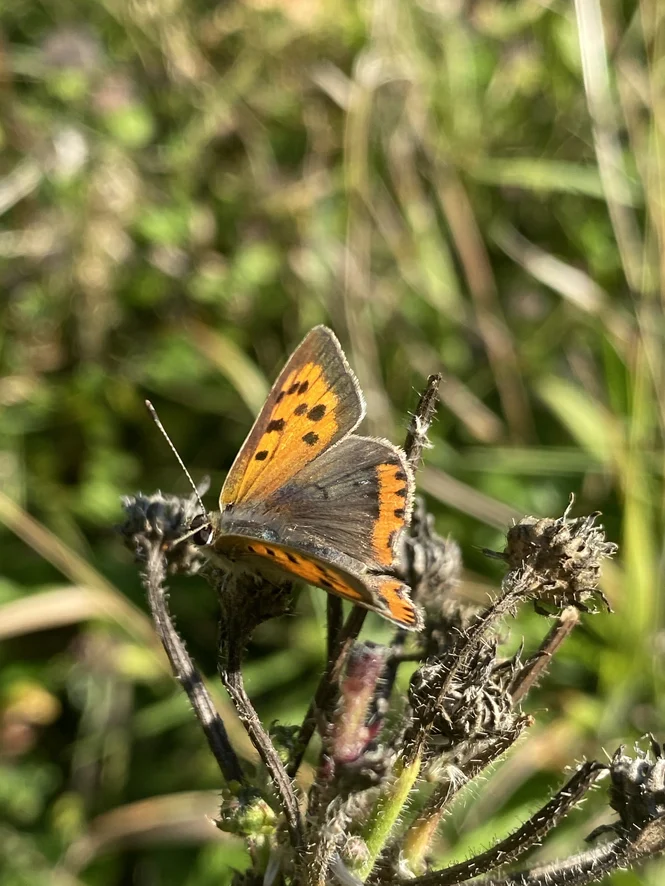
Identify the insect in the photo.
Lycaena phlaeas
